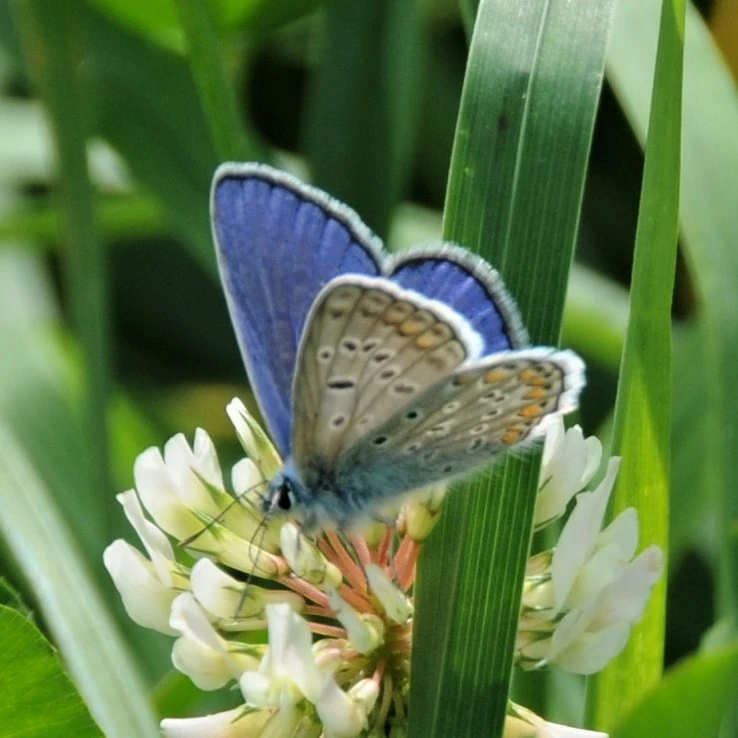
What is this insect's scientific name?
Polyommatus icarus
